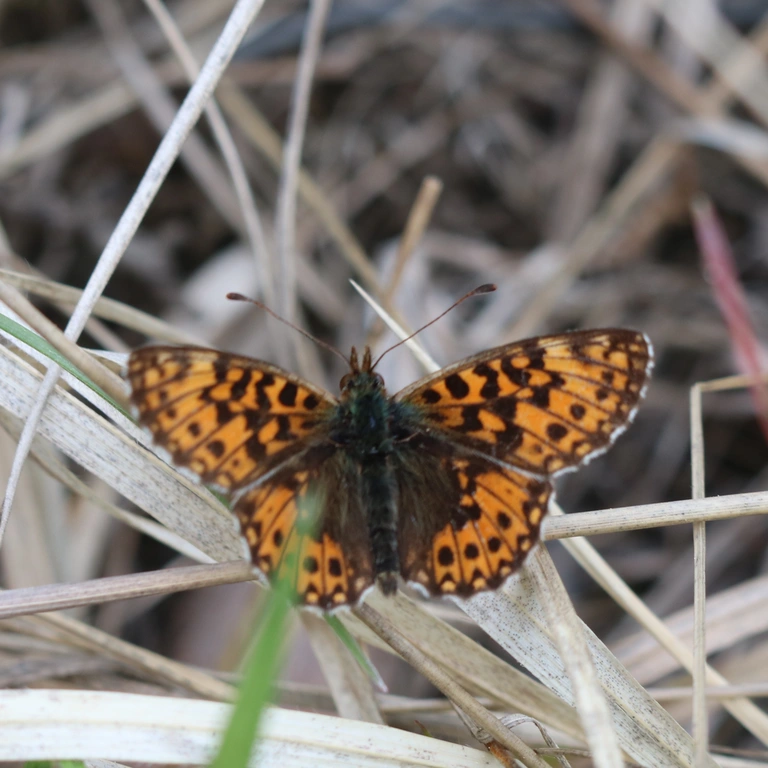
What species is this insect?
Boloria dia
